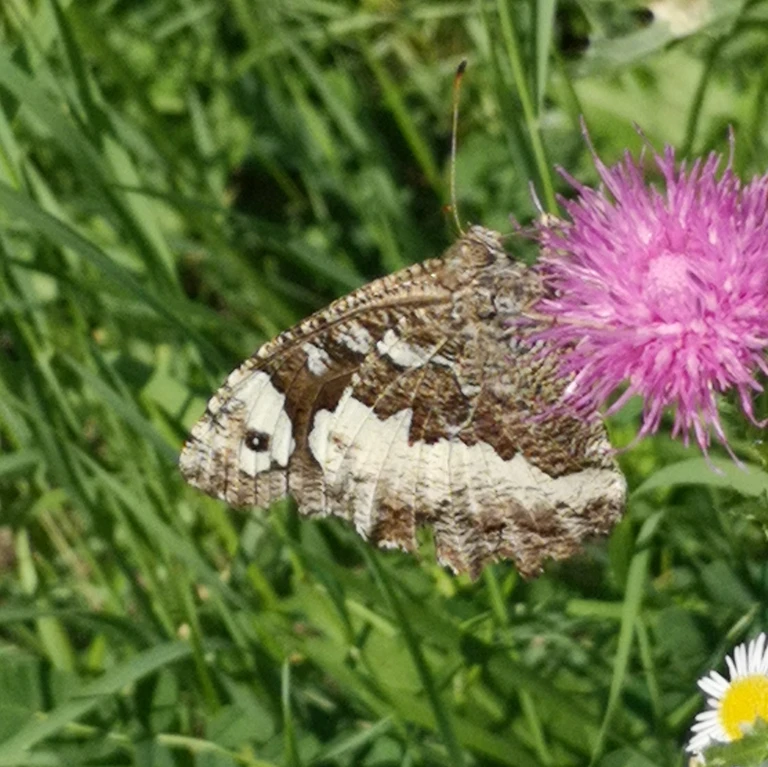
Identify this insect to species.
Brintesia circe
